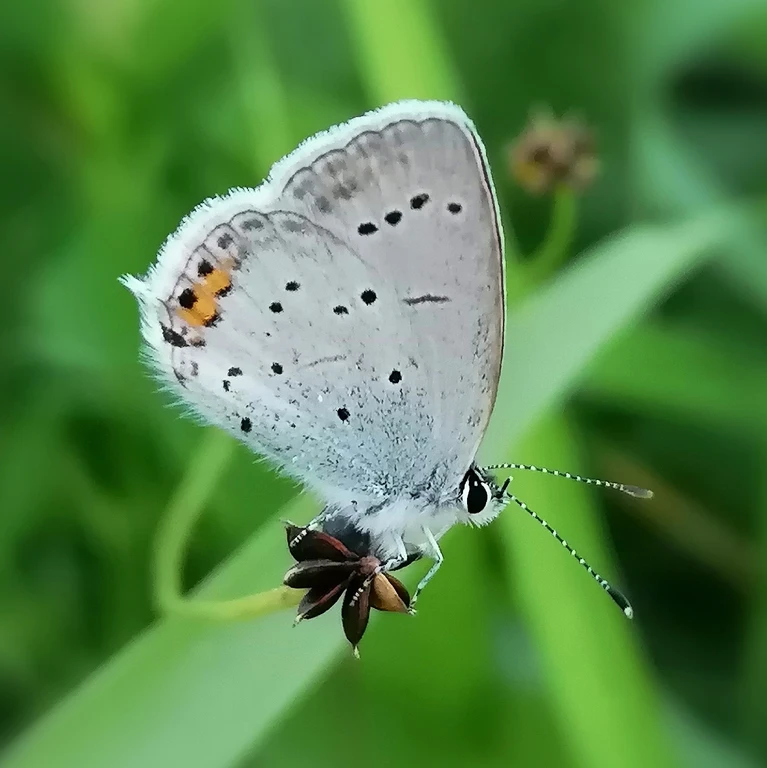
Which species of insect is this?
Cupido argiades (also Elkalyce argiades)
